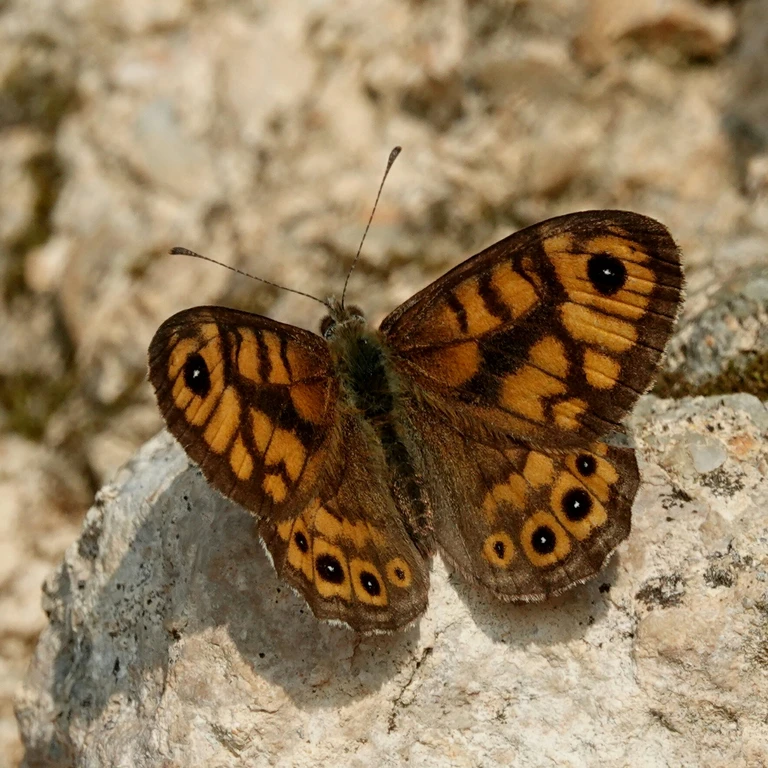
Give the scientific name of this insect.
Lasiommata megera (also Pararge megera)
